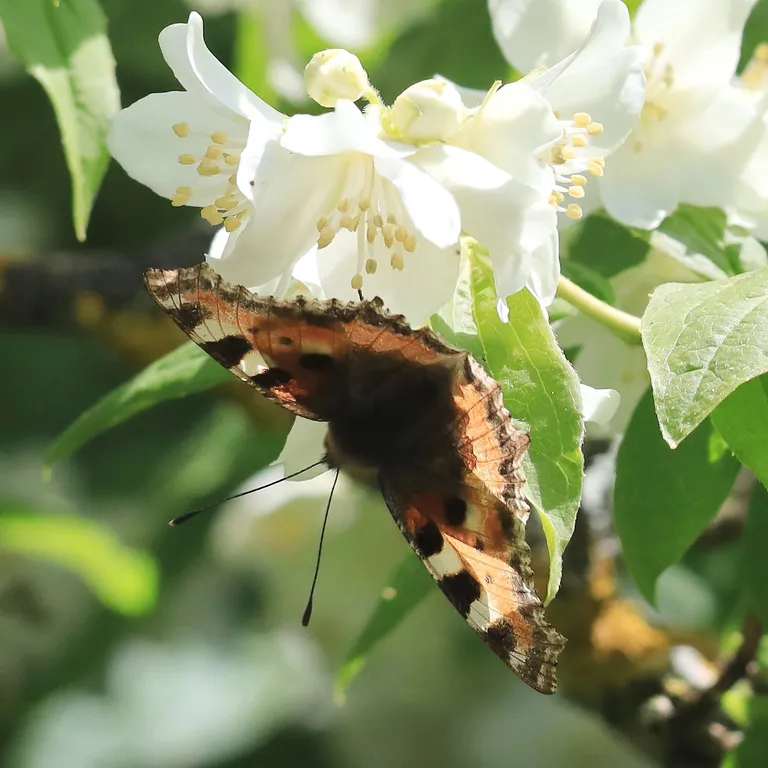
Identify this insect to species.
Aglais urticae
